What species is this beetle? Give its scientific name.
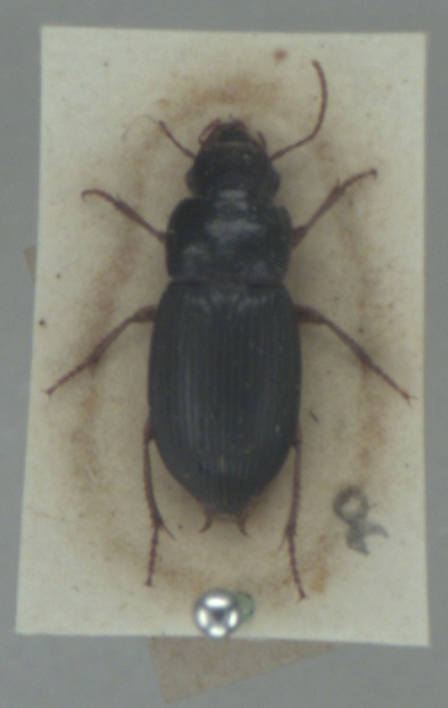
Harpalus laevipes
